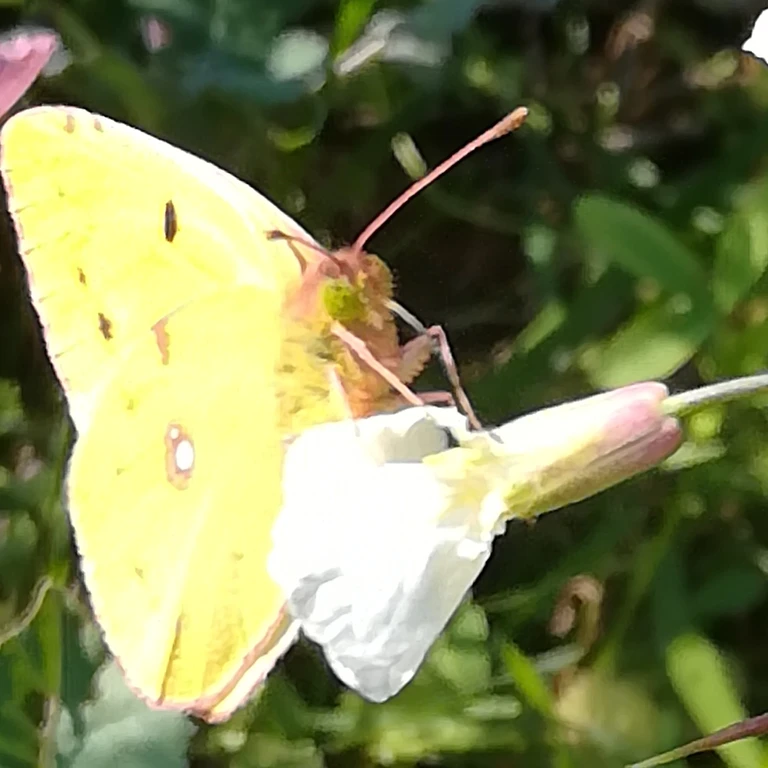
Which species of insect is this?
Colias croceus
